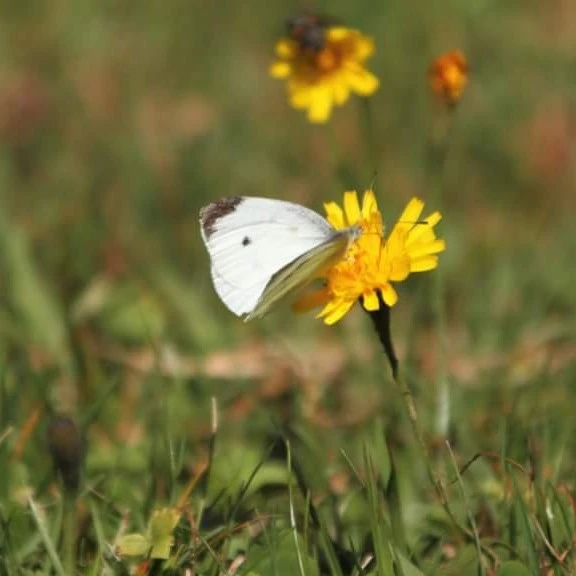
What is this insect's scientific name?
Pieris rapae
